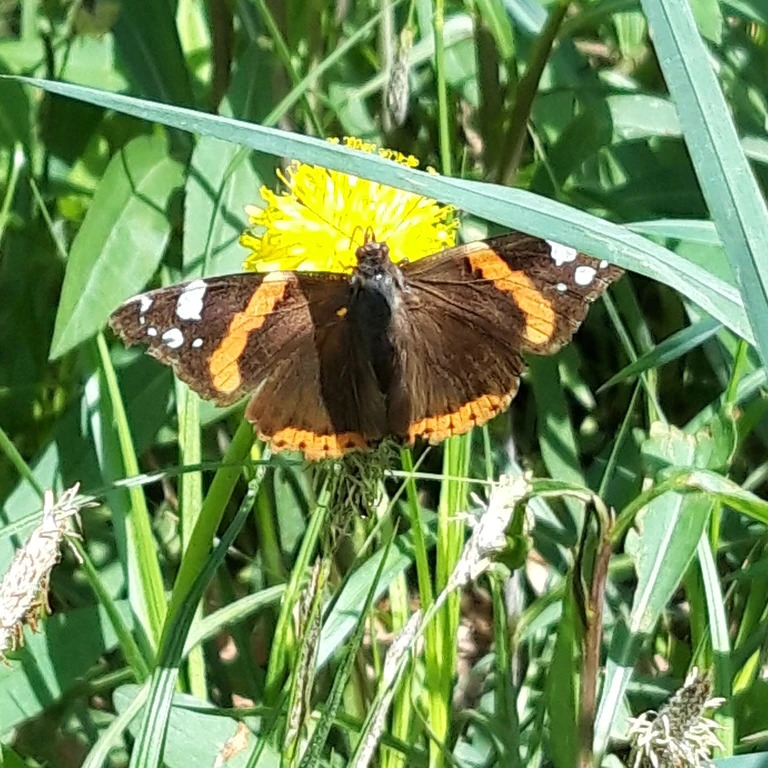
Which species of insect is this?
Vanessa atalanta
